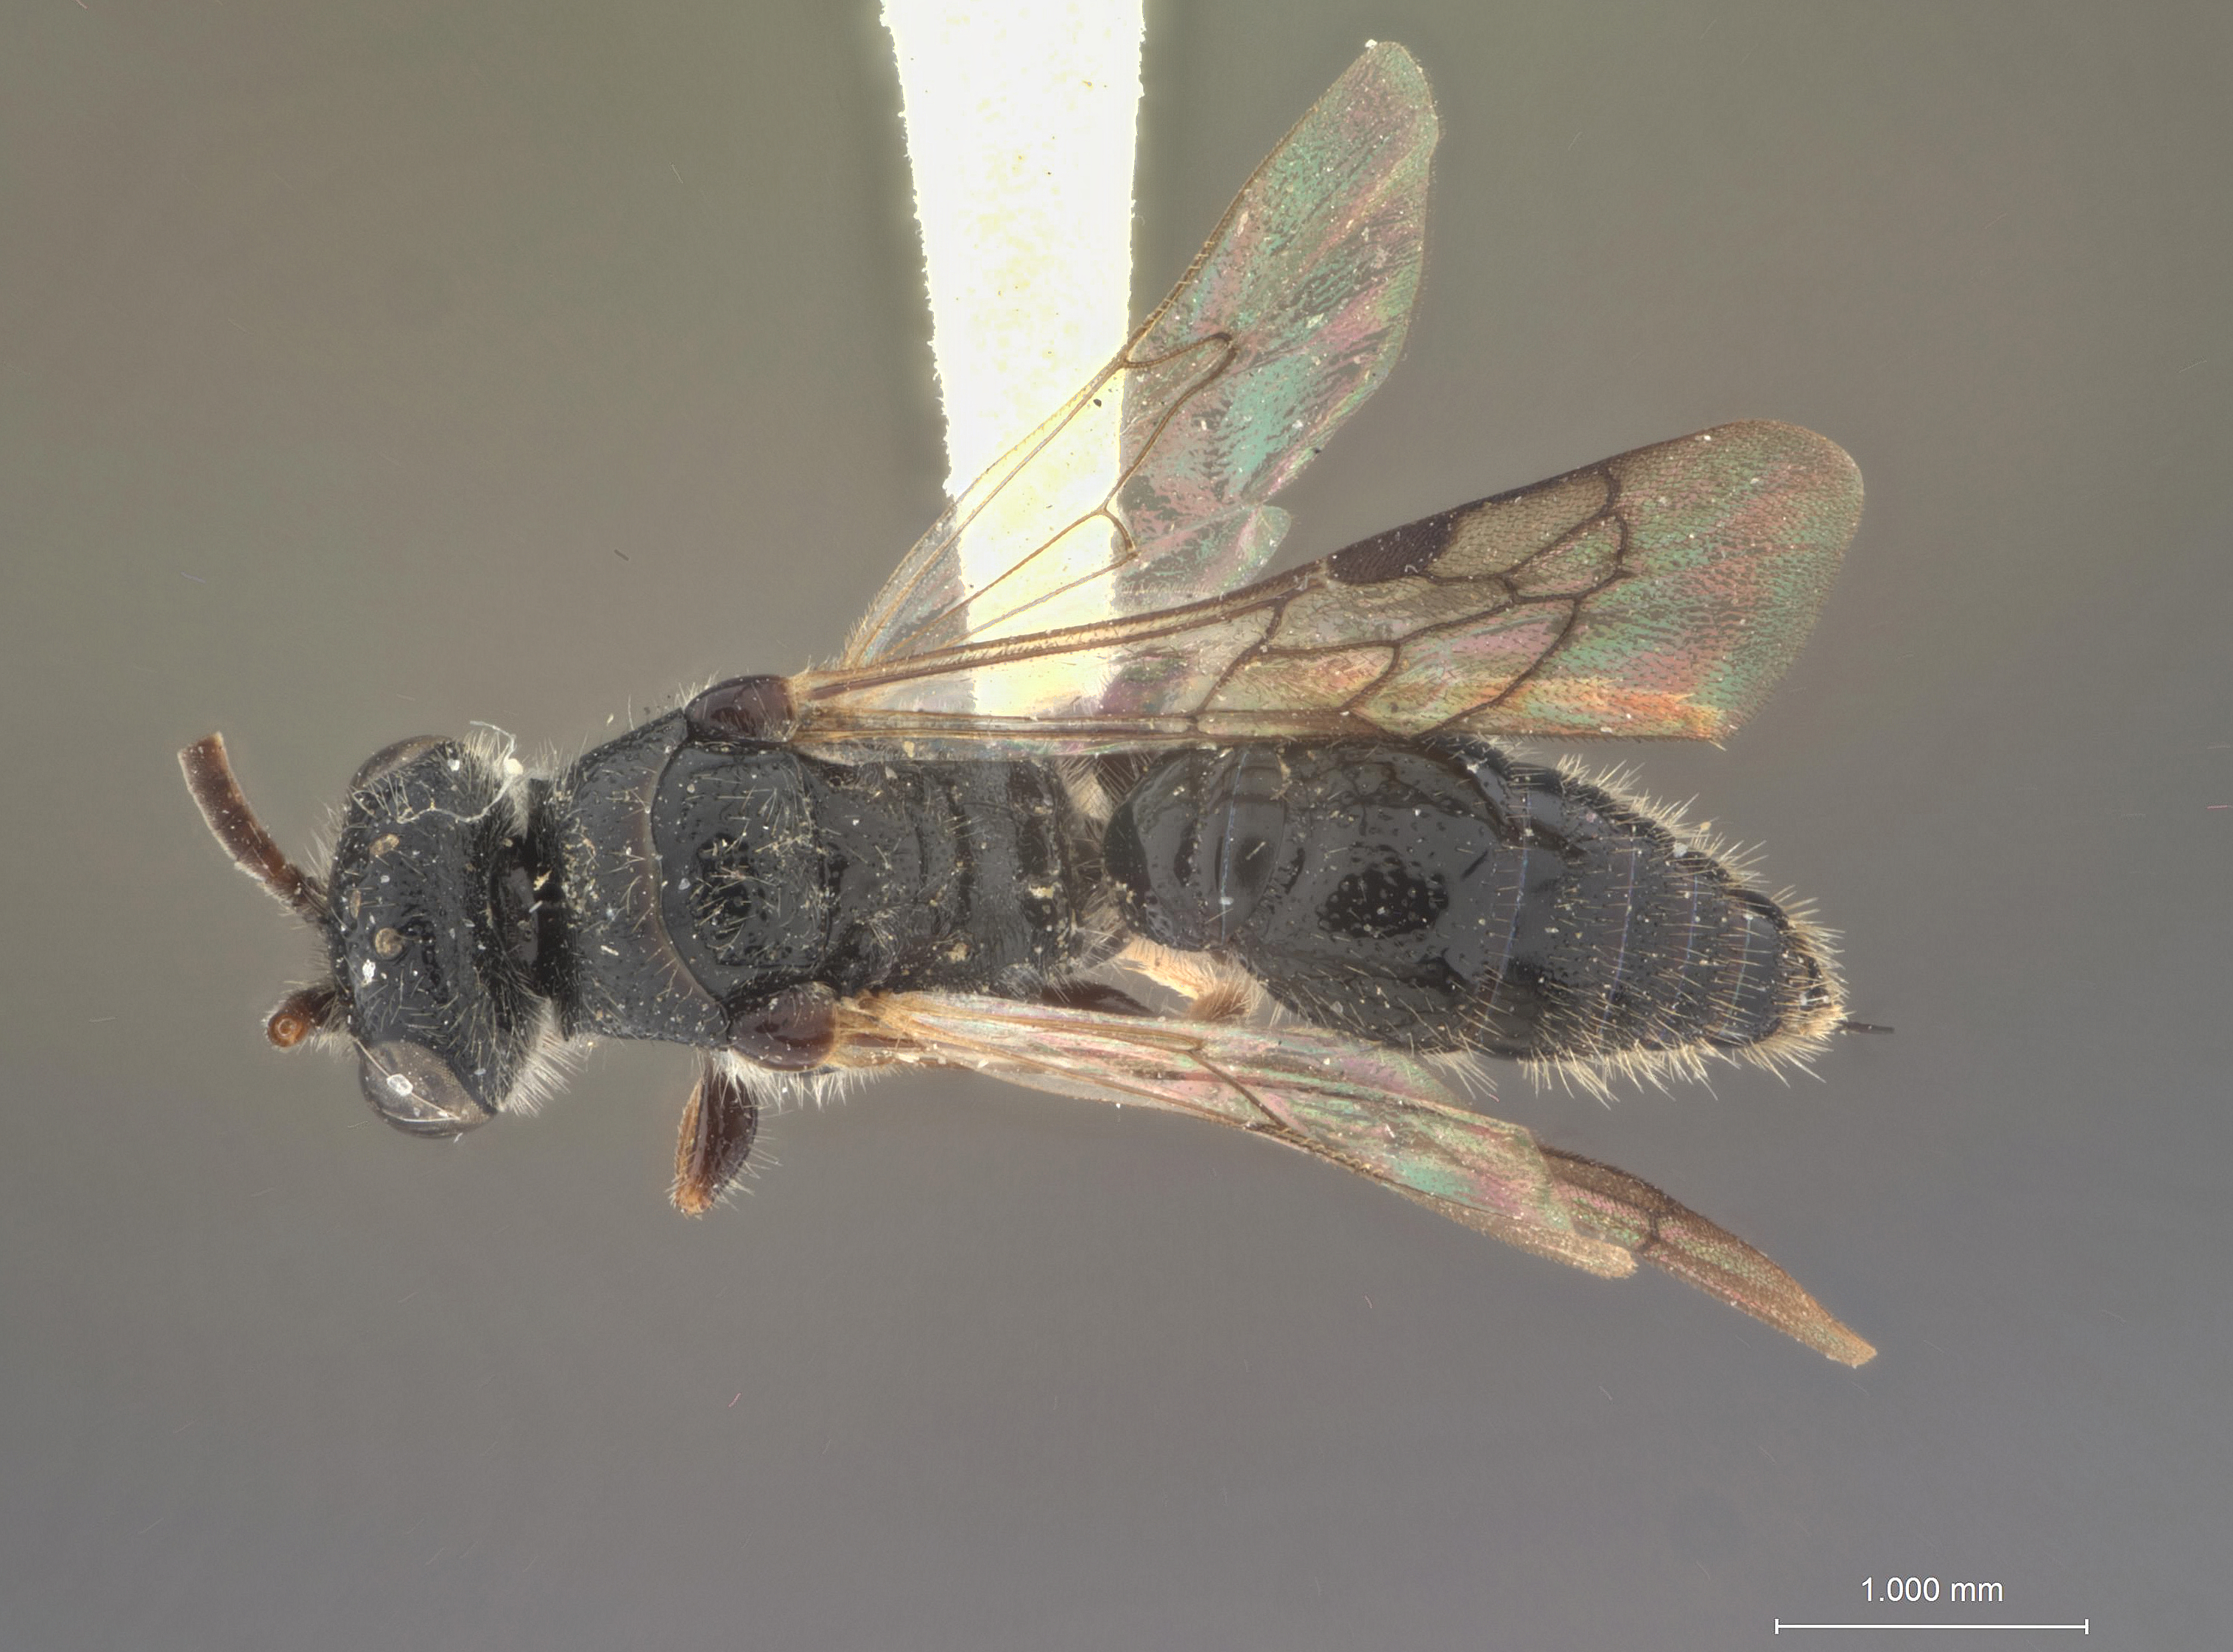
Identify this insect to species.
Tiphia fulvitarsis
